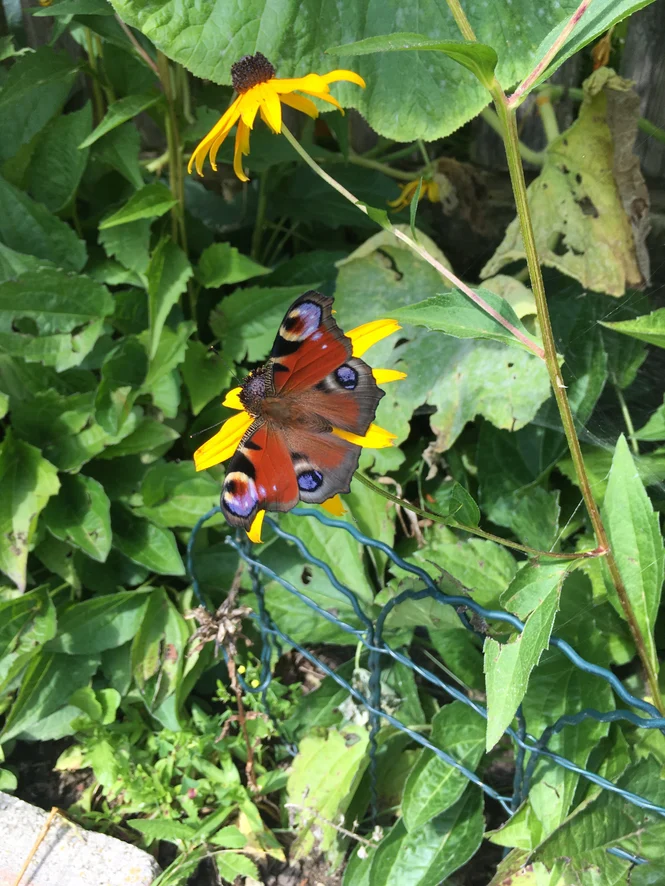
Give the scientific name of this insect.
Aglais io
